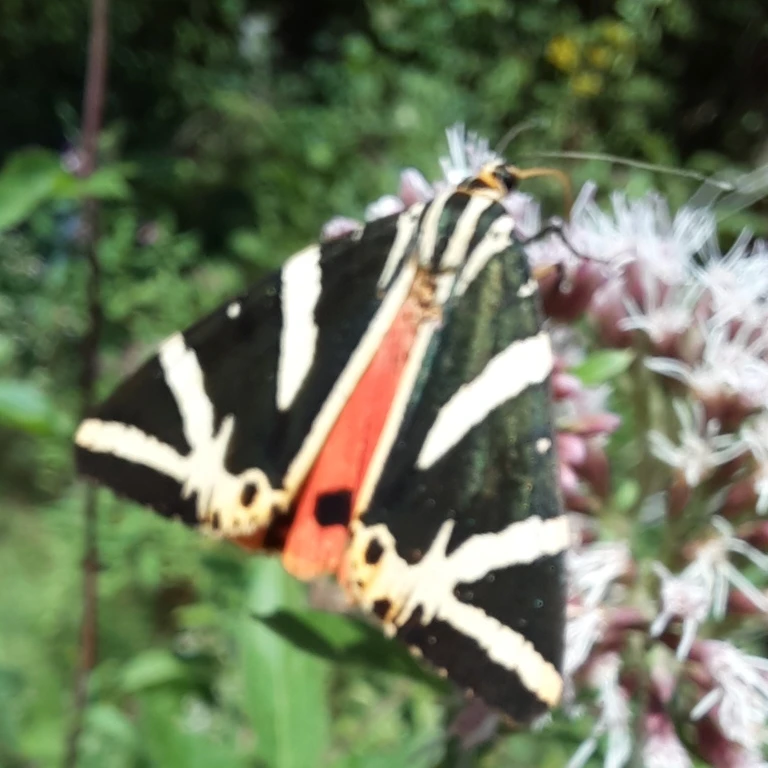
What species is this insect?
Euplagia quadripunctaria
